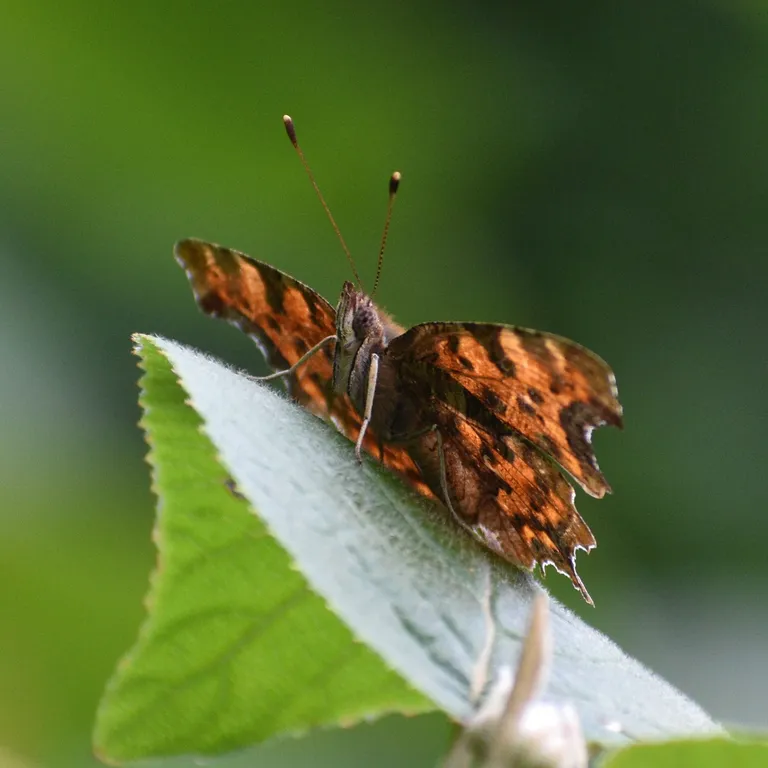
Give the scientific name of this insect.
Polygonia c-album
